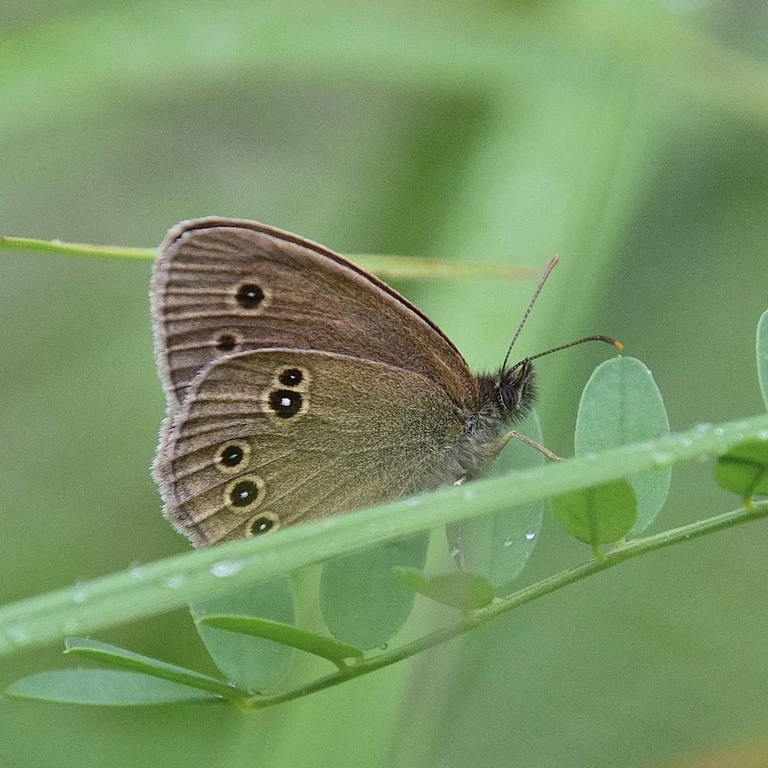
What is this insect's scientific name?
Aphantopus hyperantus
